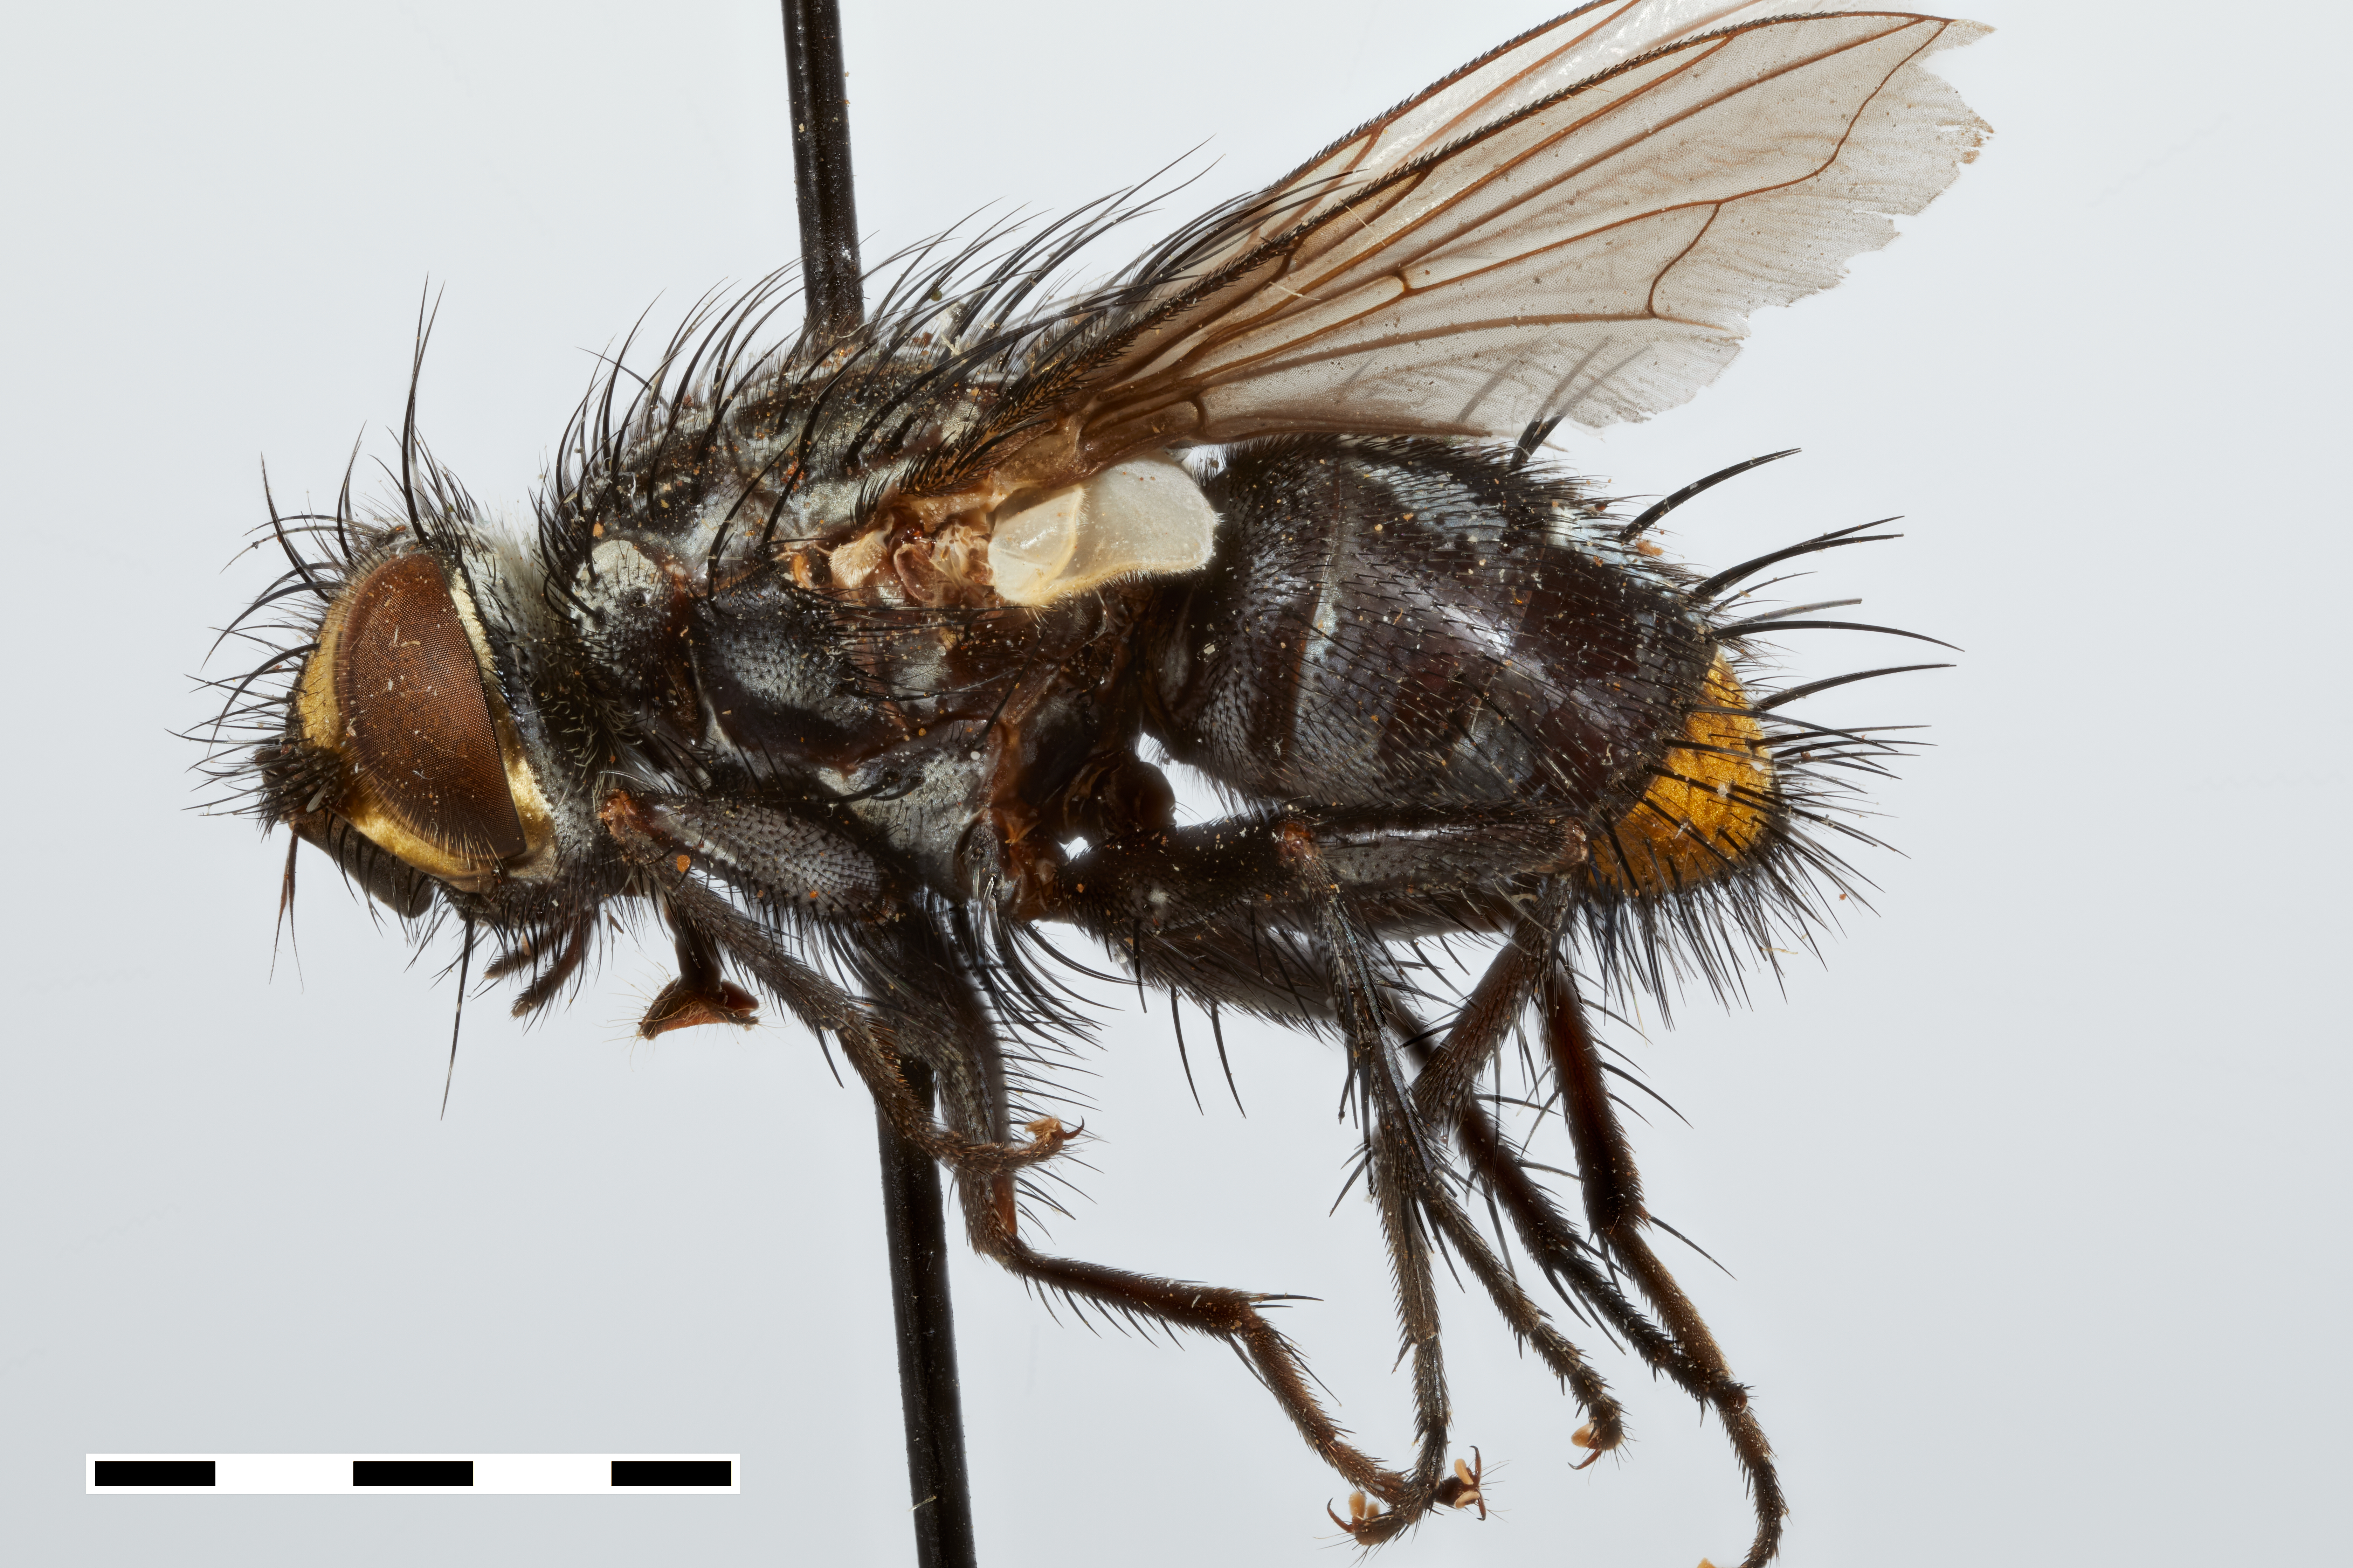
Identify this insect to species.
Macropatelloa tanumeana
